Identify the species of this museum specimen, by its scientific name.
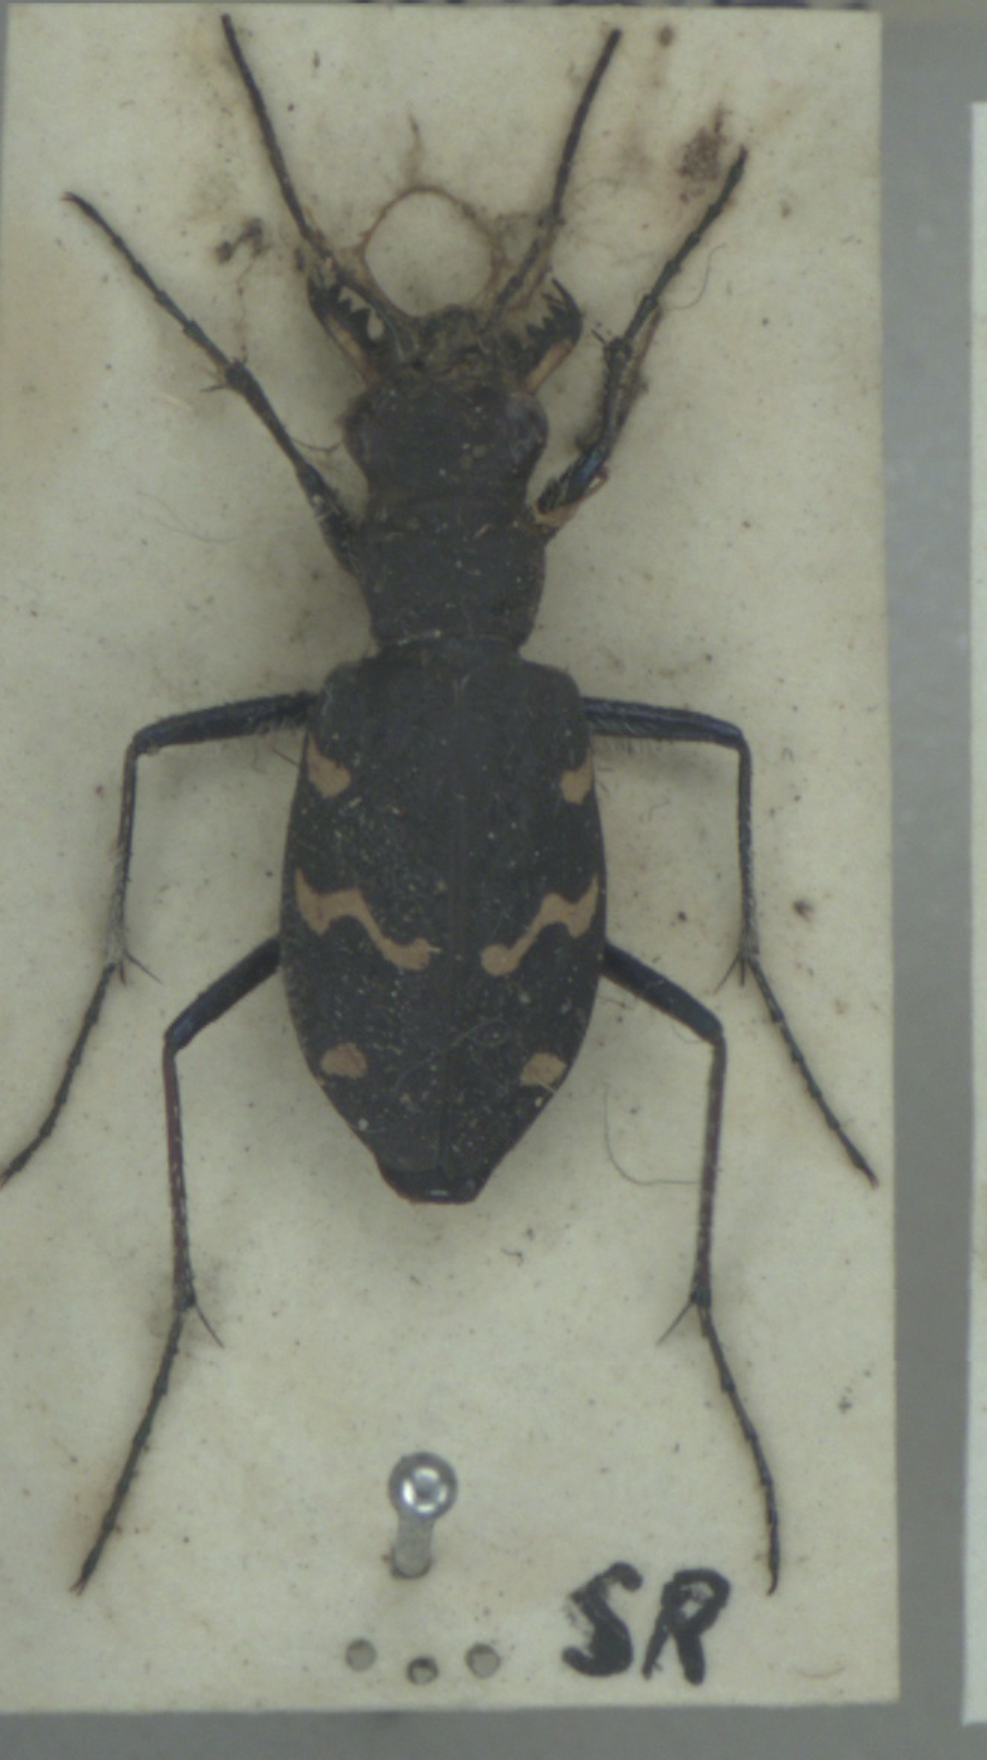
Cicindela sylvatica
